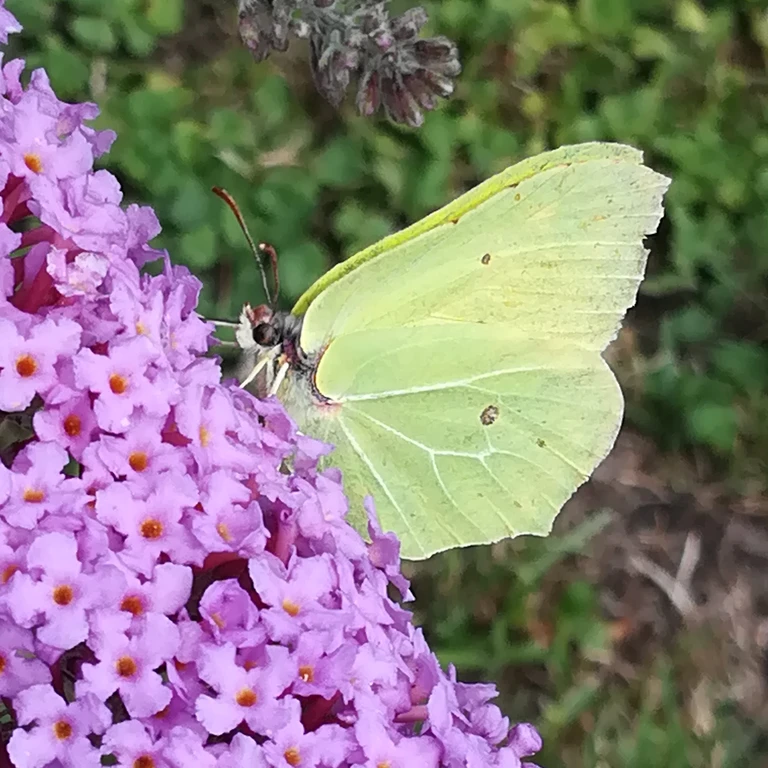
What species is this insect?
Gonepteryx rhamni
